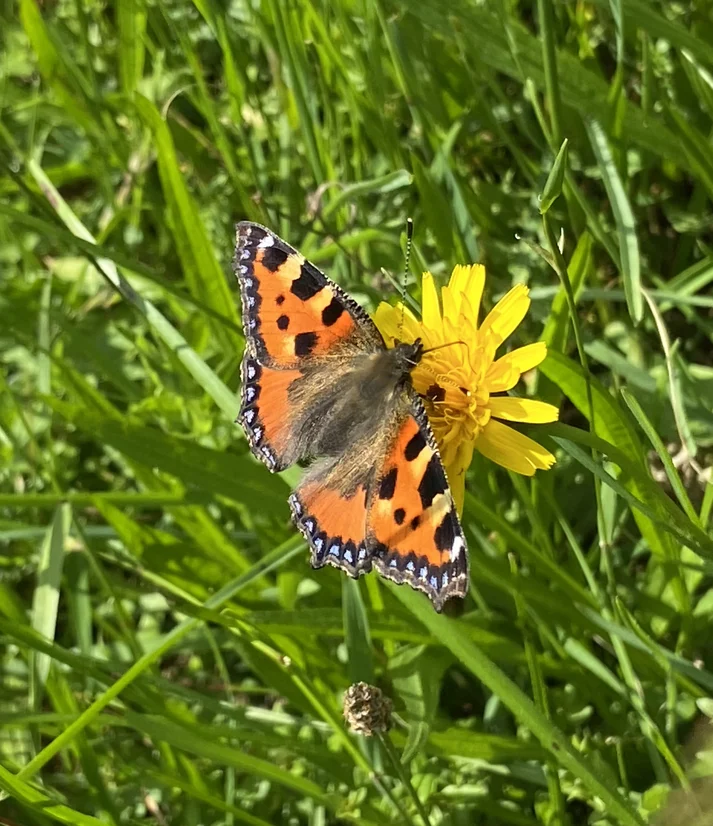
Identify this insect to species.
Aglais urticae
